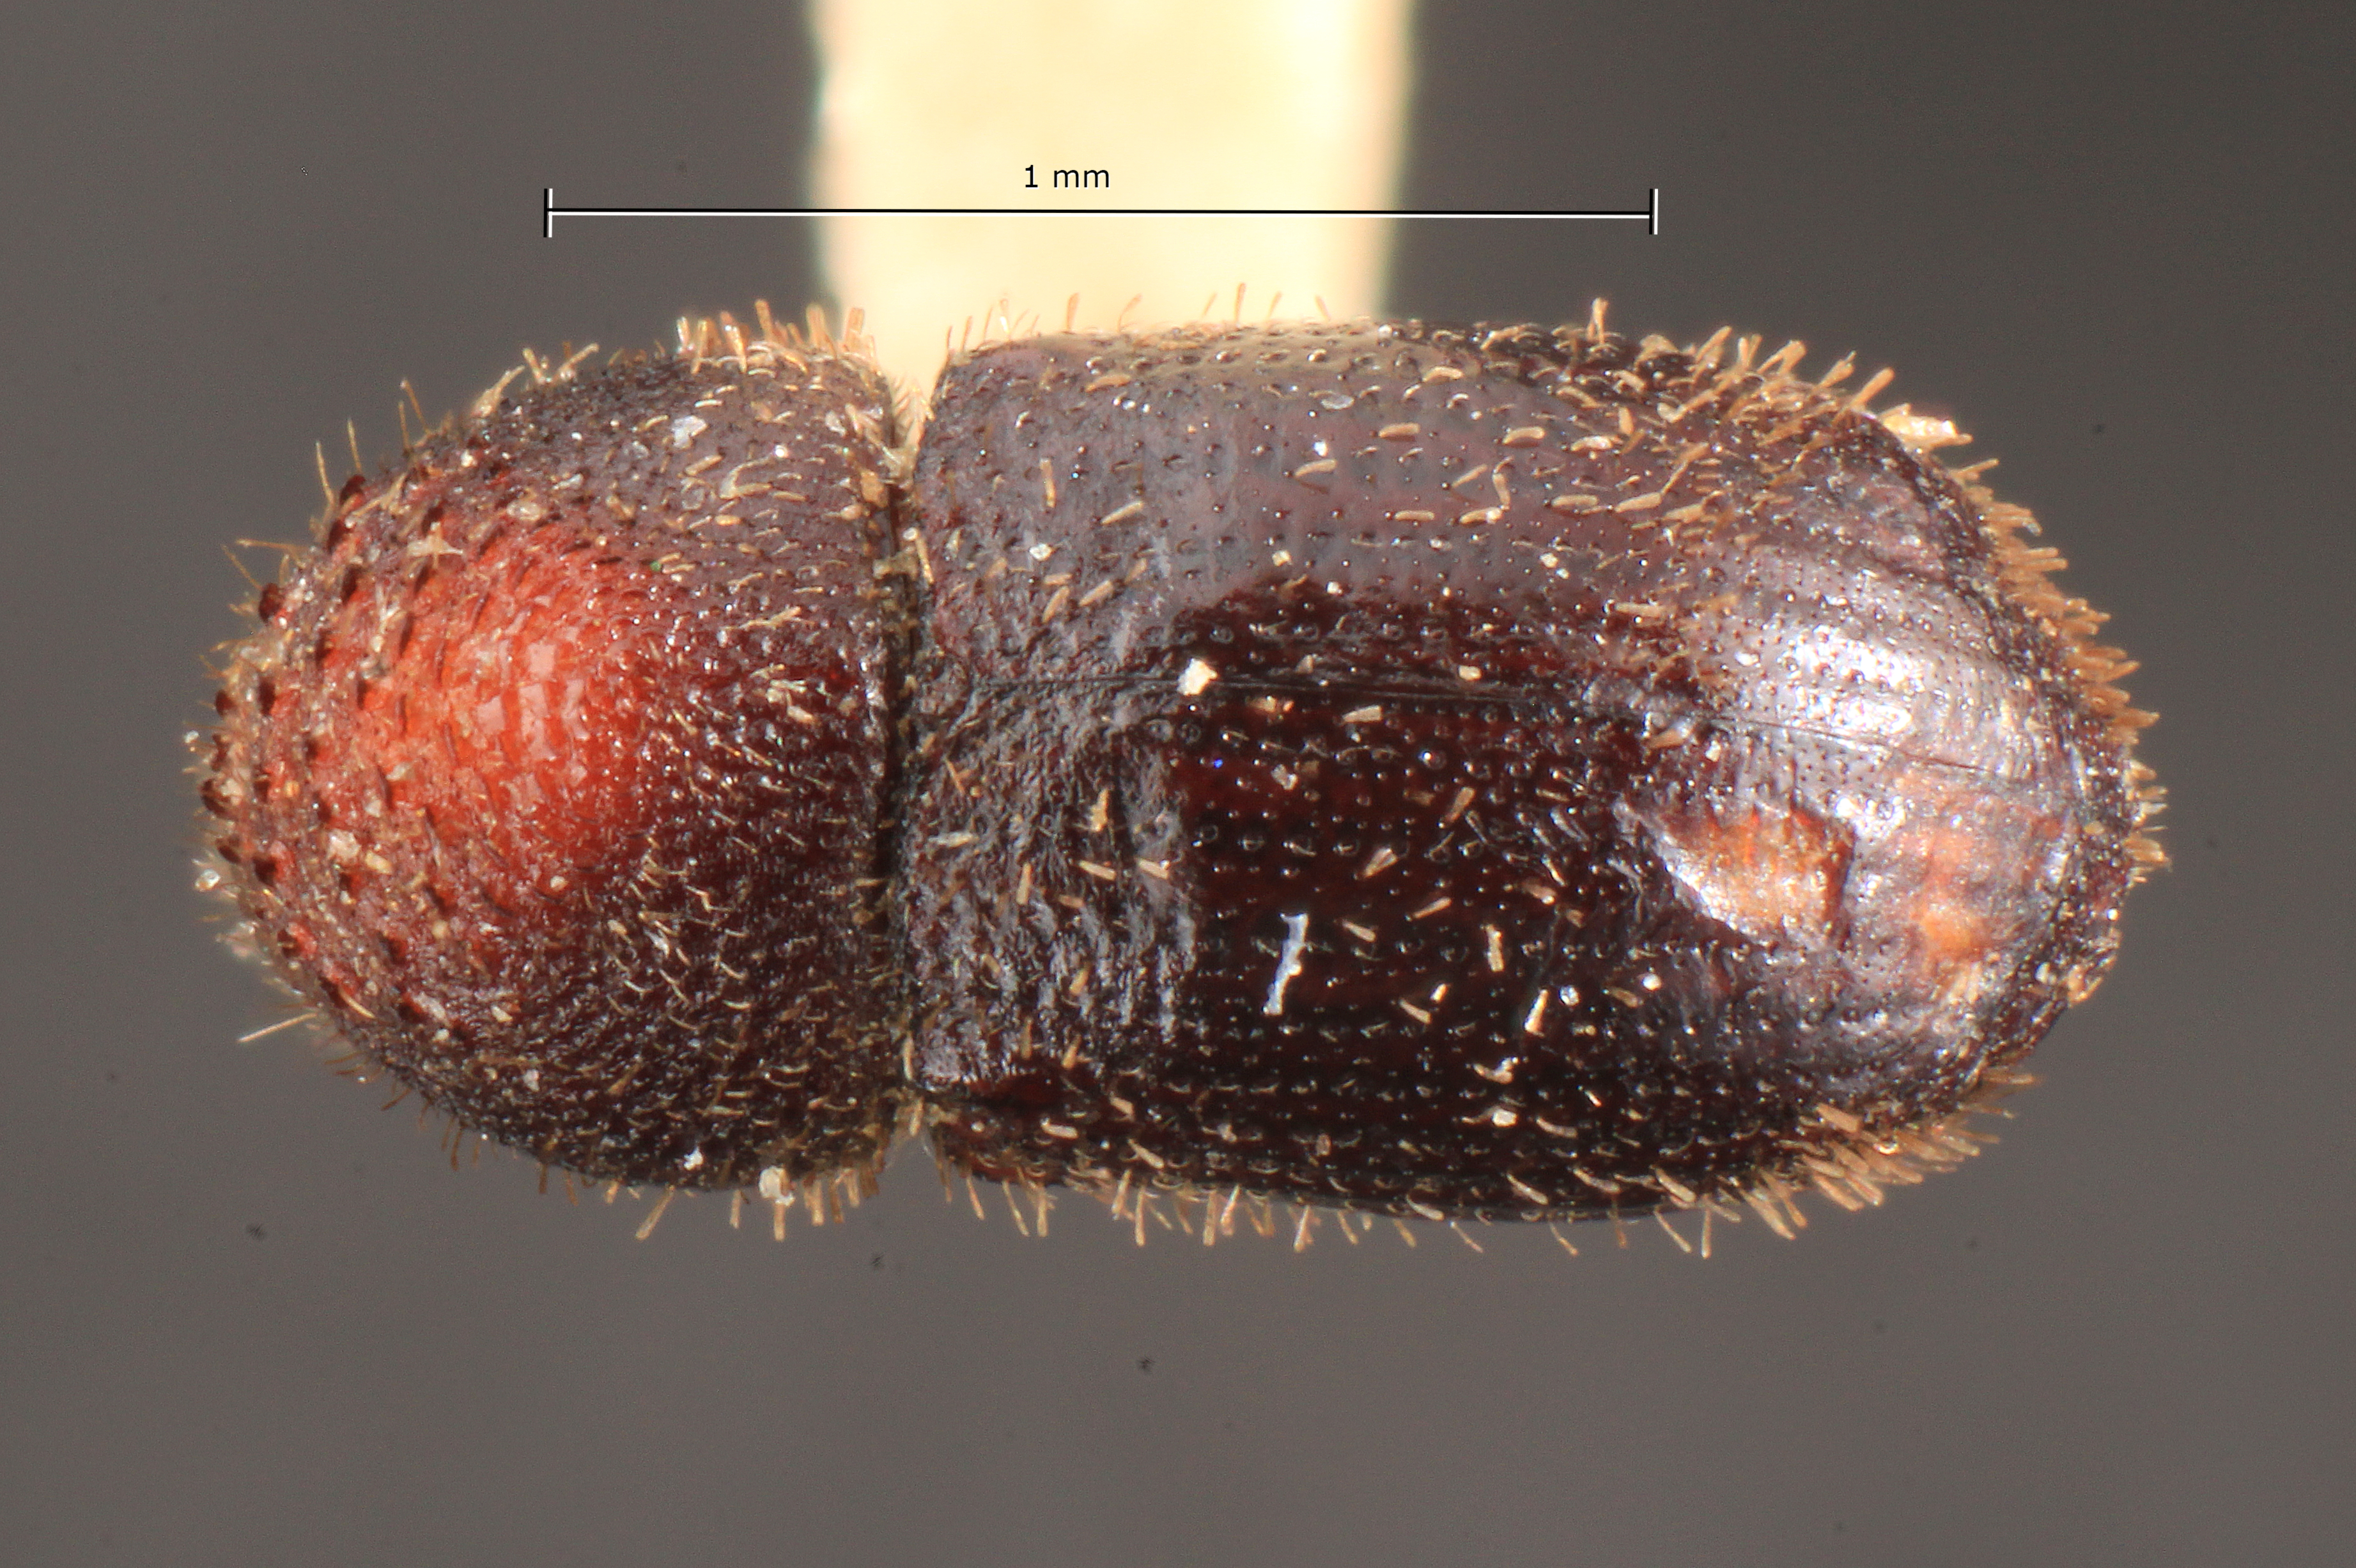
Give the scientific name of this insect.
Stephanoderes liberiensis
